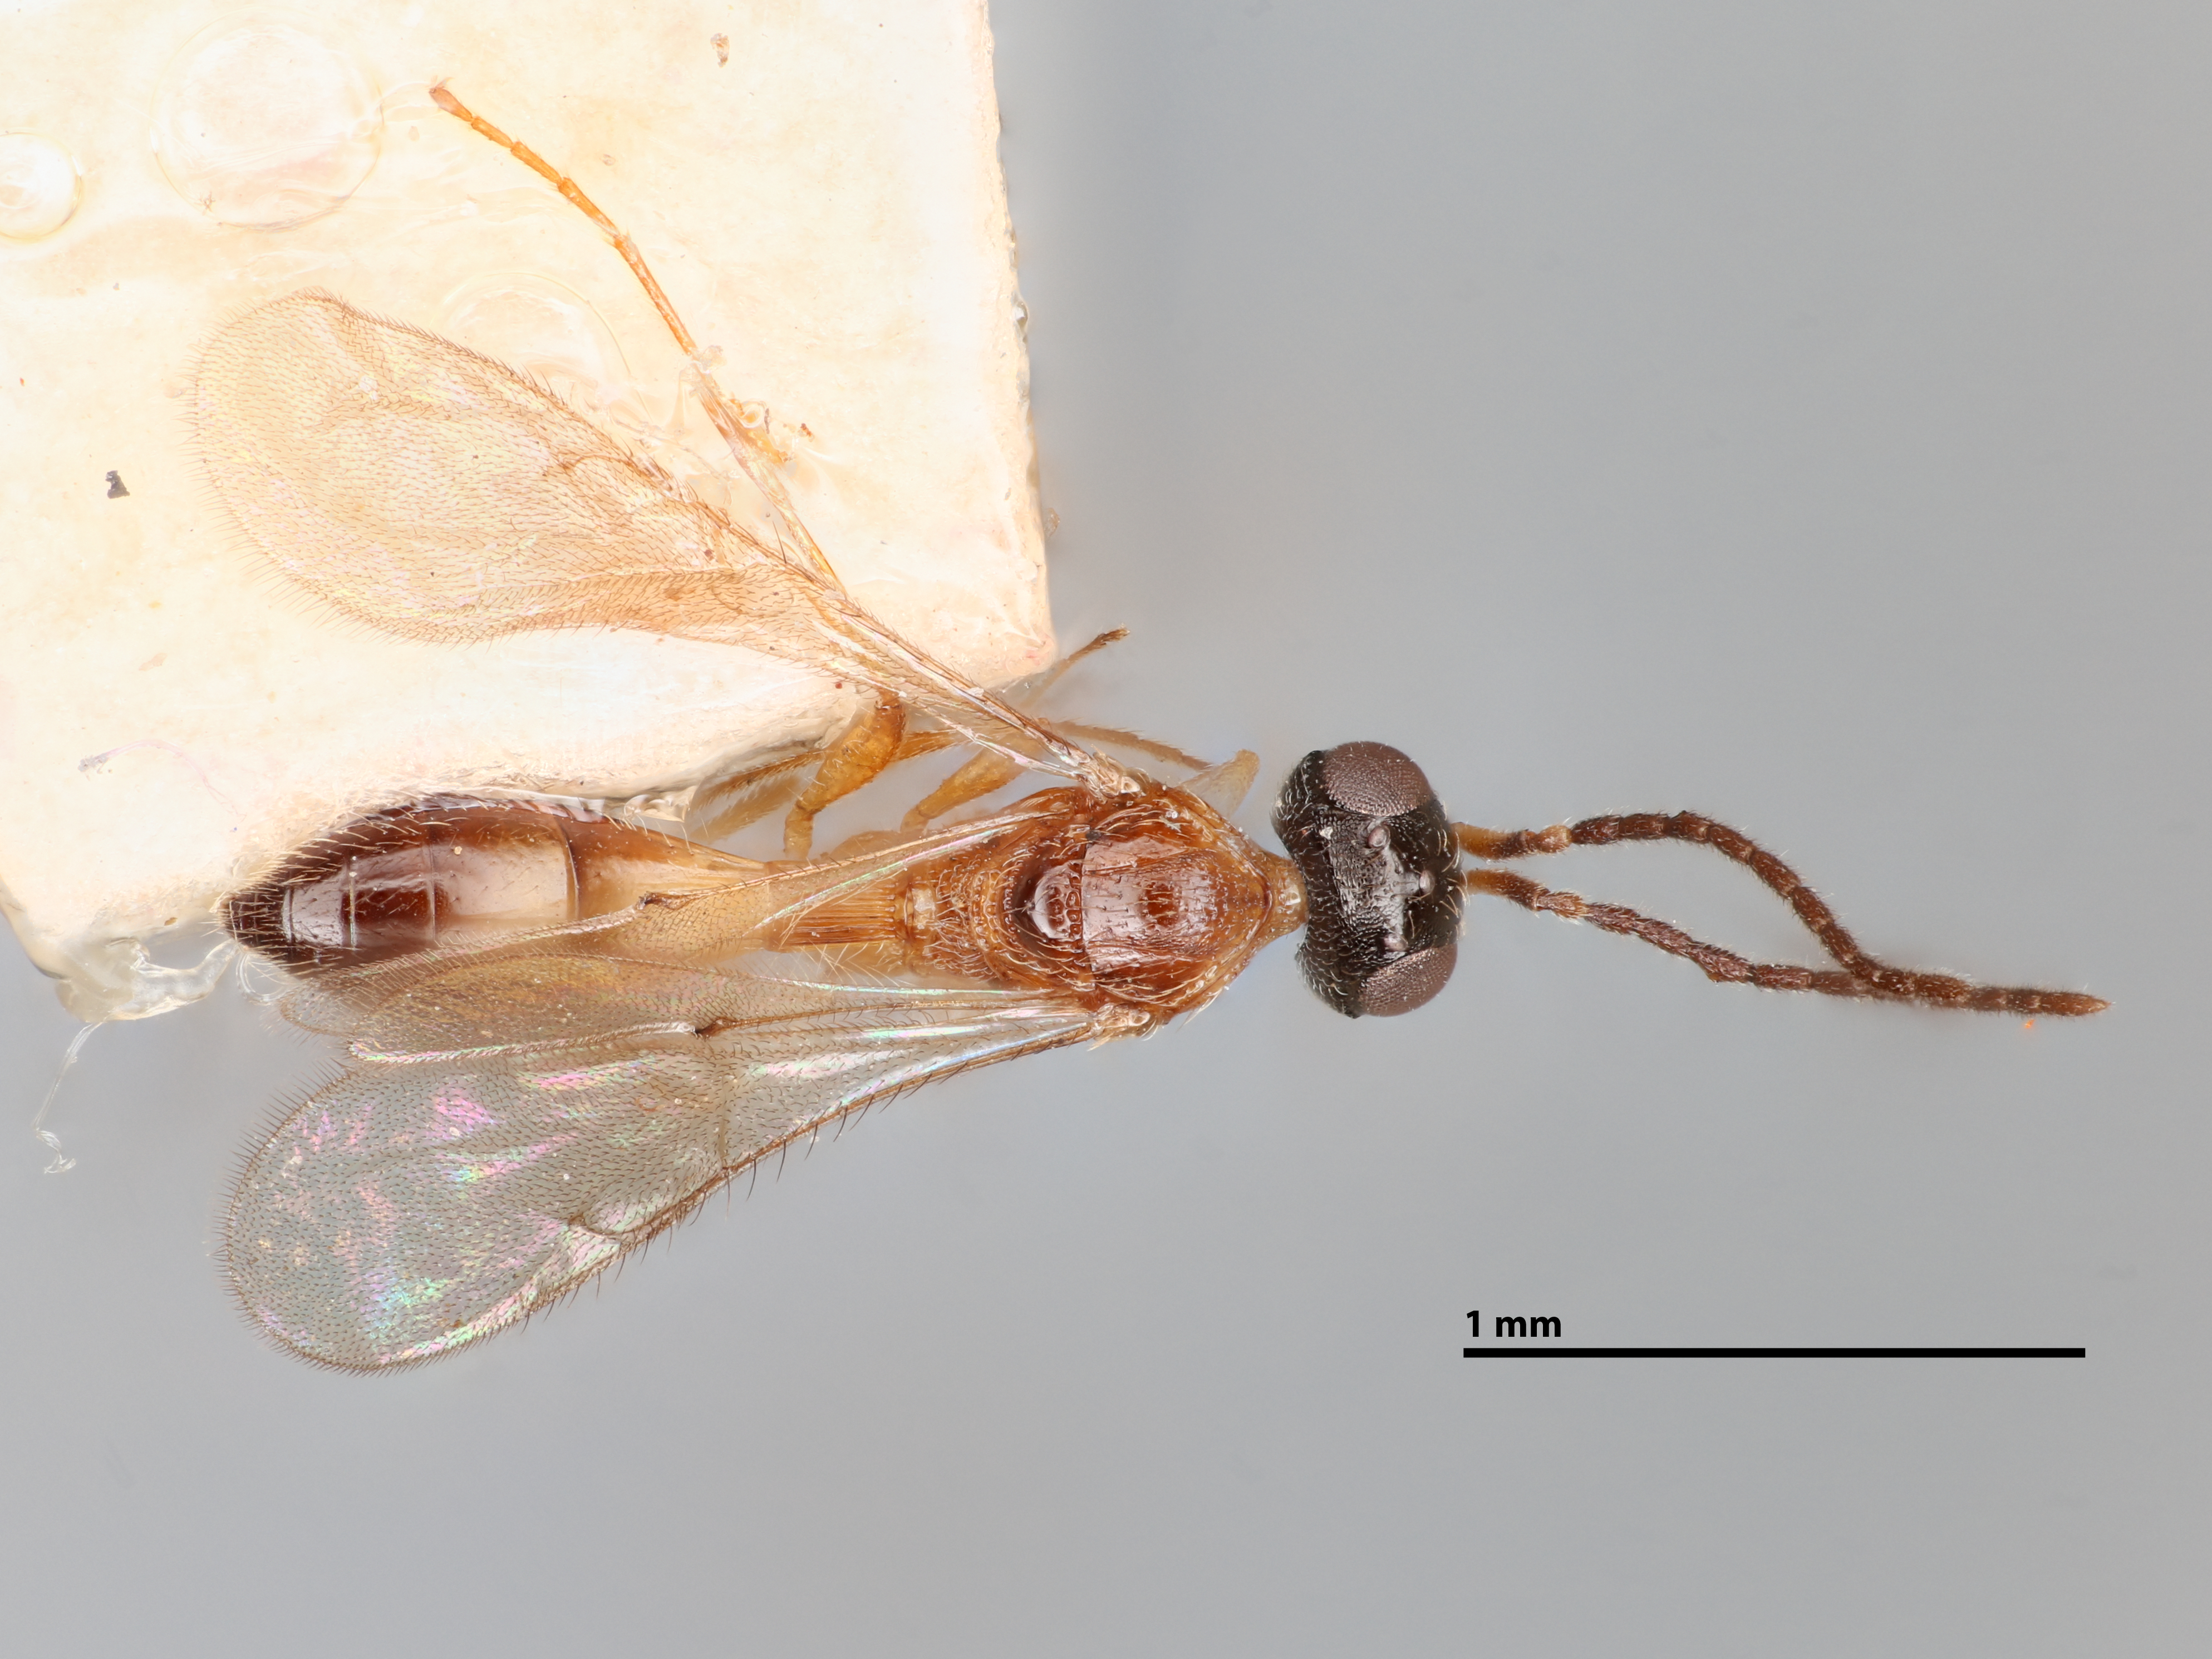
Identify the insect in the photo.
Calliscelio orientalis
